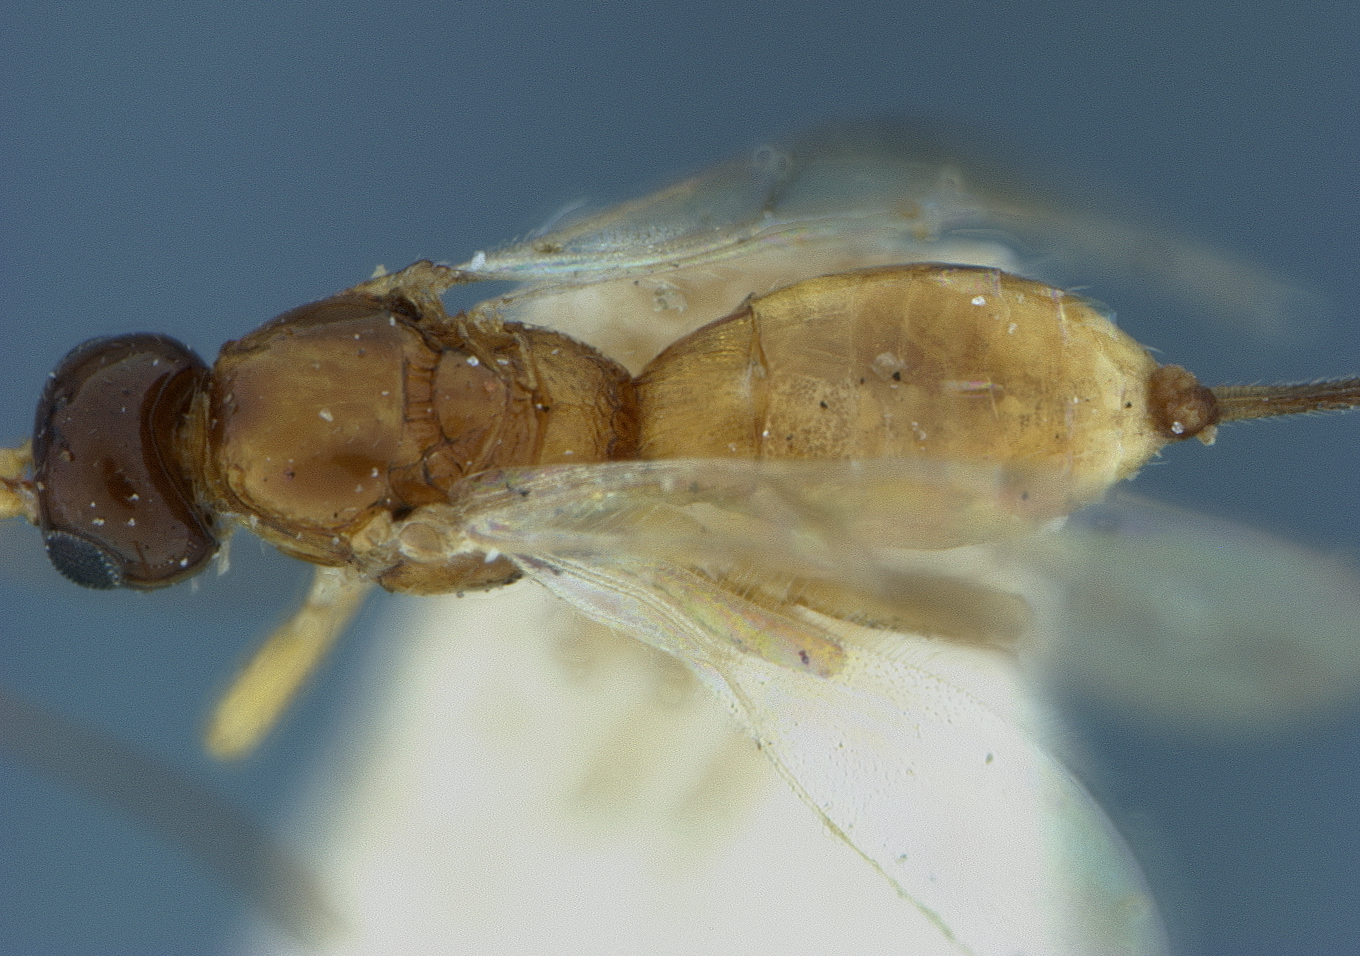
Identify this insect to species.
Ecphylus nigriceps
